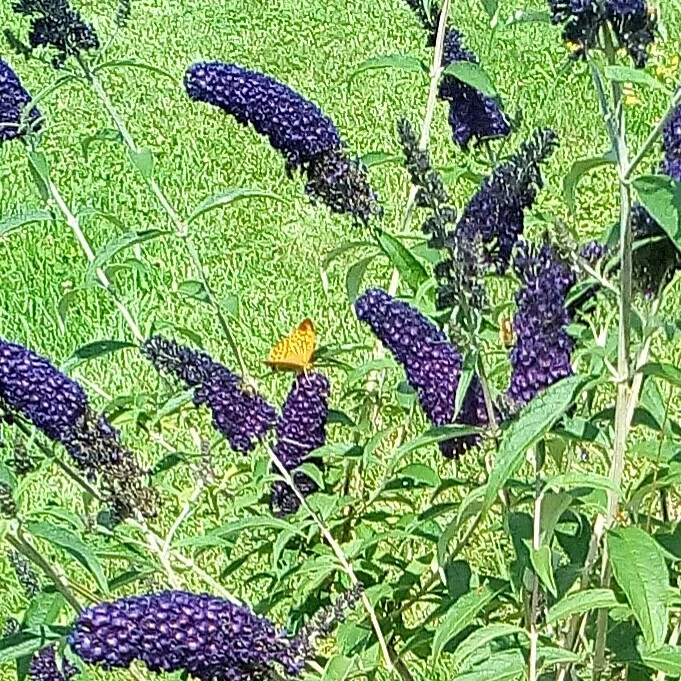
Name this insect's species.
Argynnis paphia
